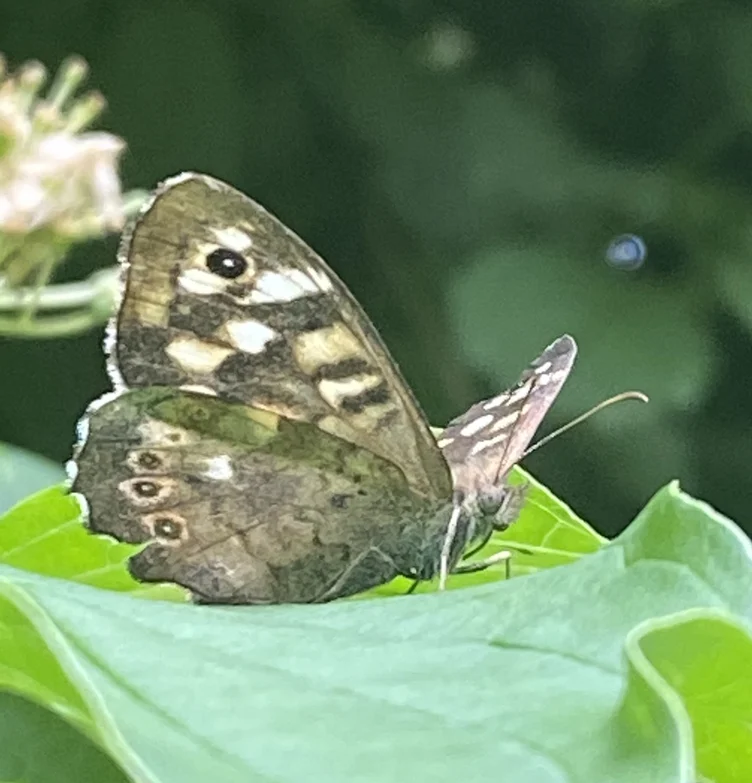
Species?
Pararge aegeria
